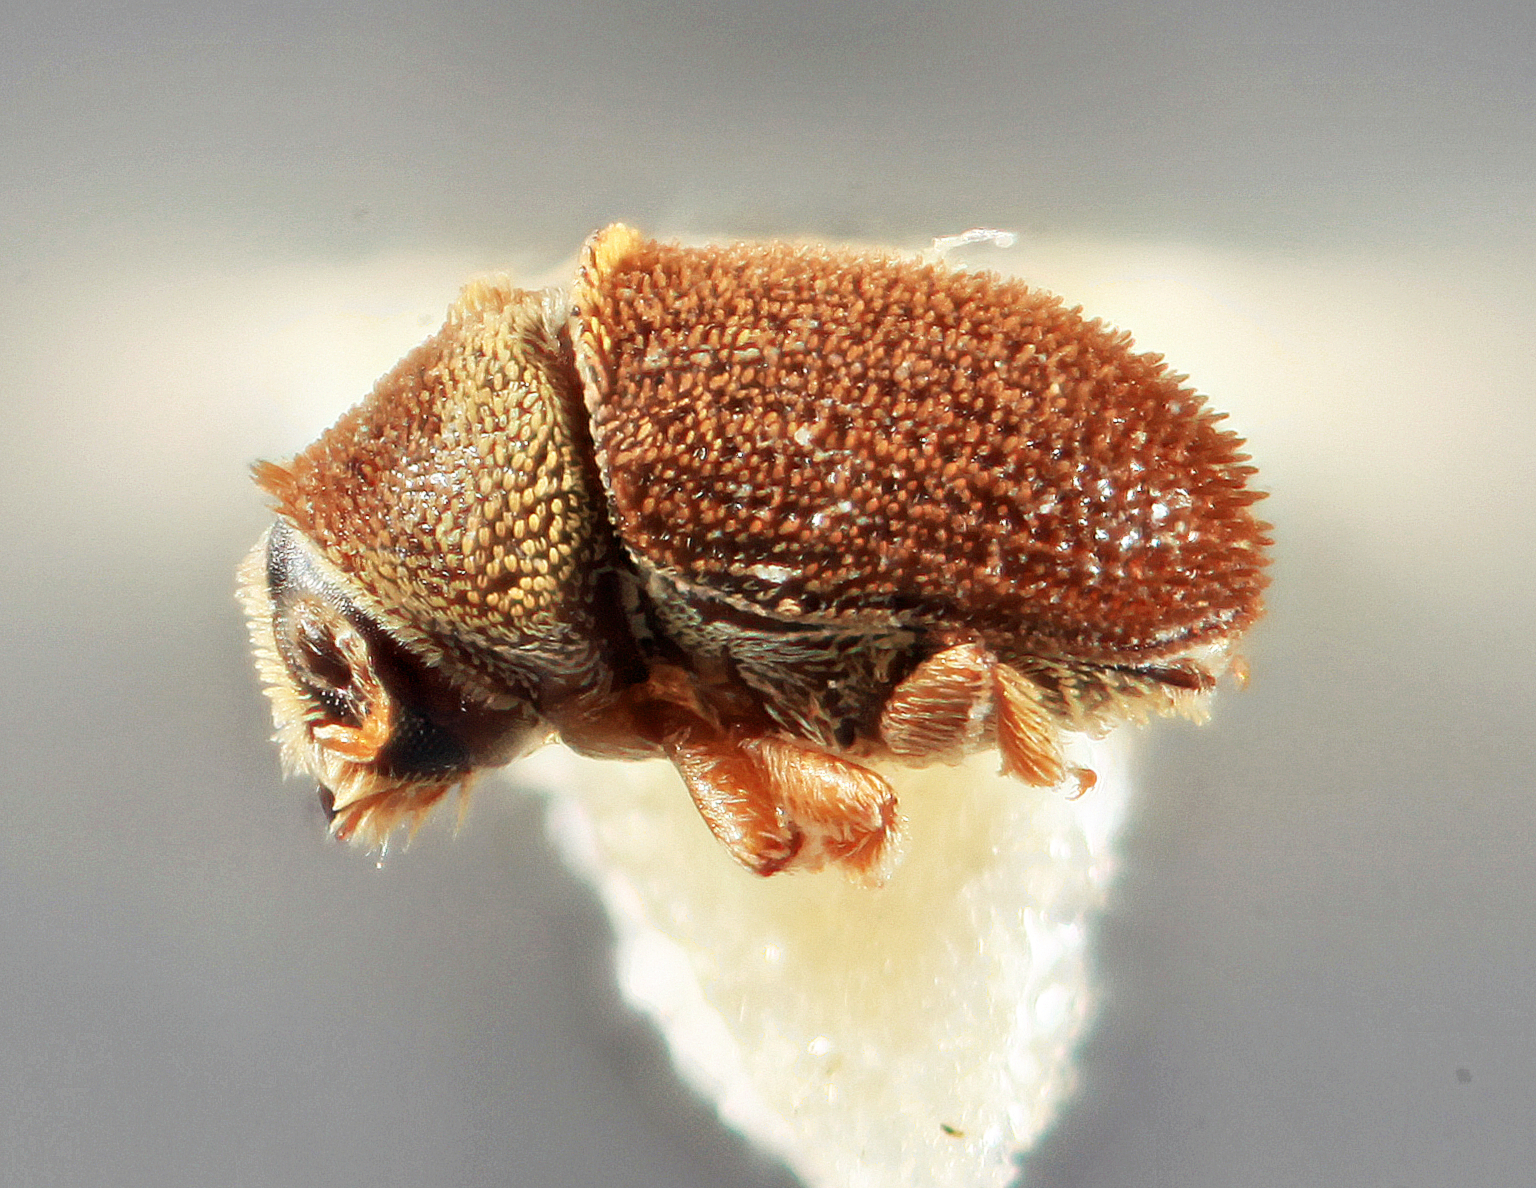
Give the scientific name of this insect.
Chaetophloeus pouteriae
